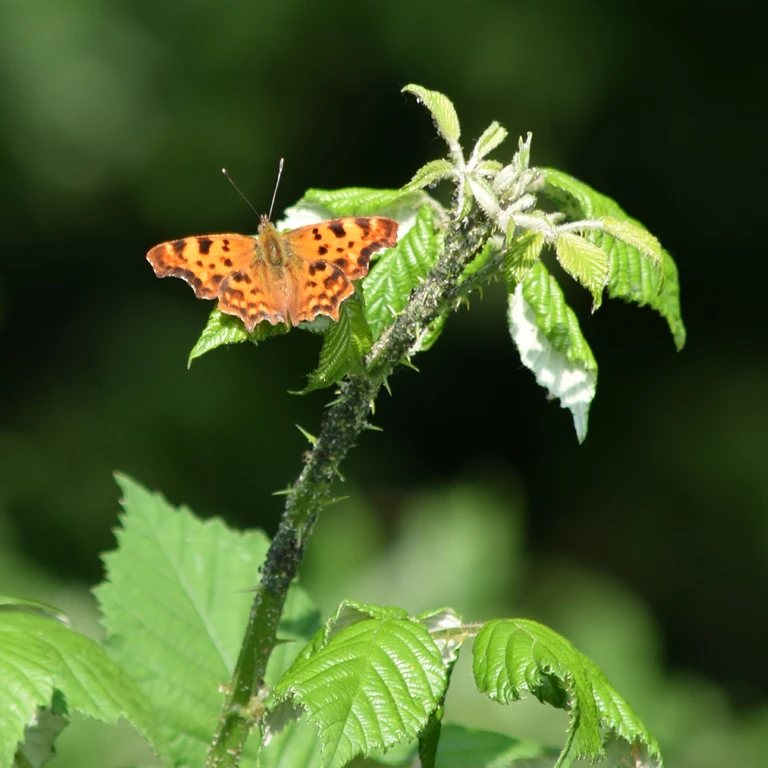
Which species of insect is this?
Polygonia c-album
